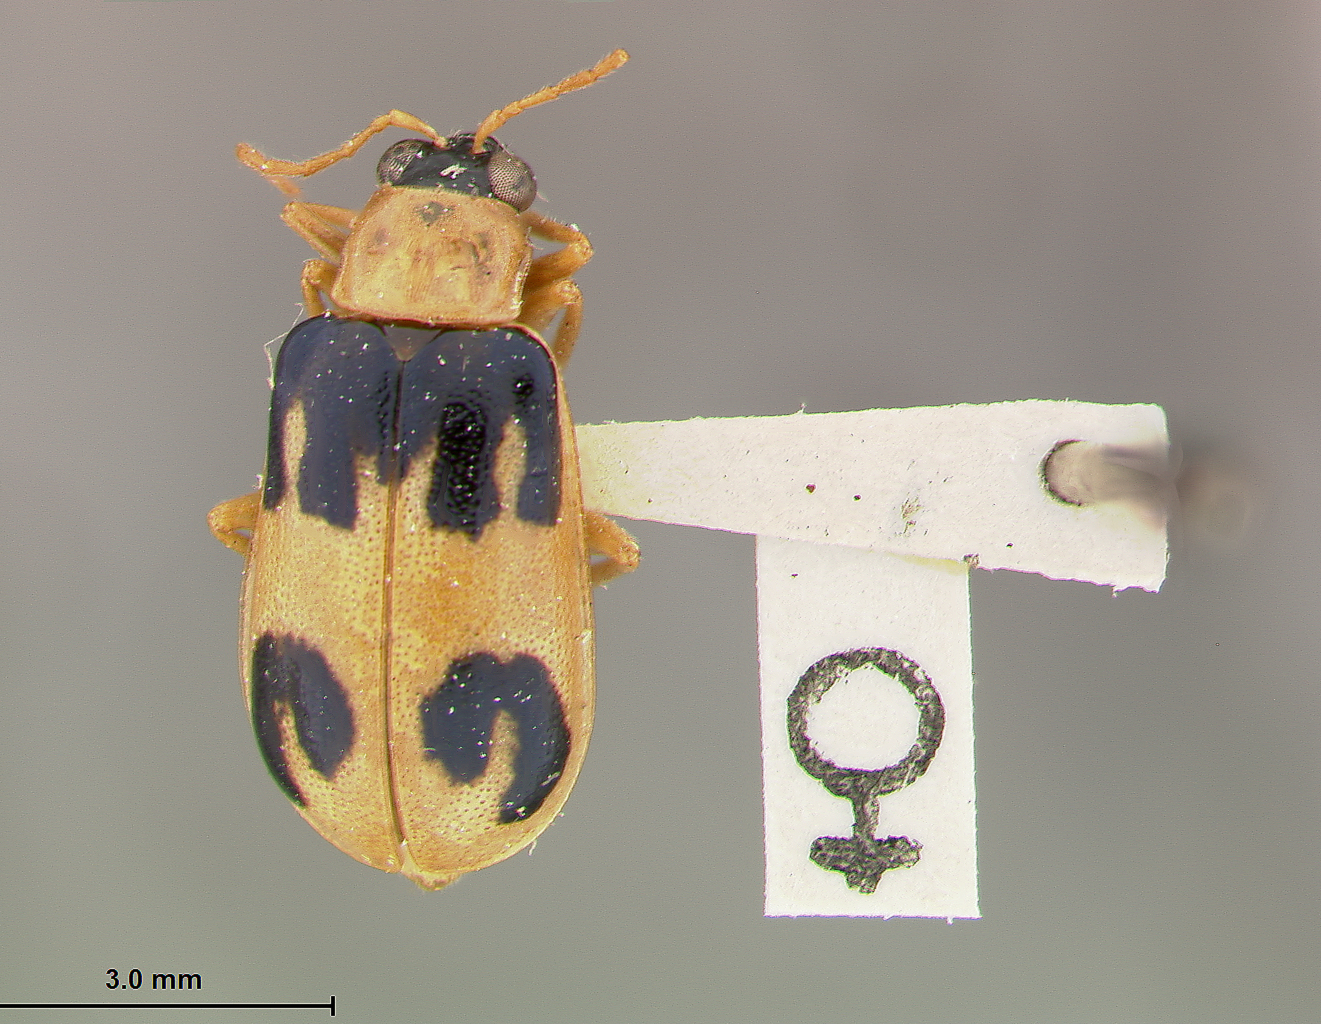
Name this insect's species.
Neobrotica dentata
